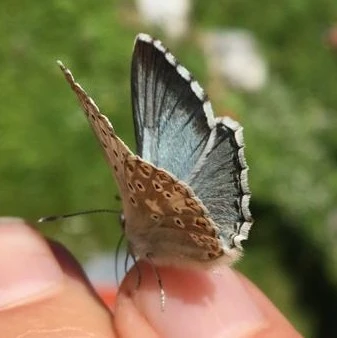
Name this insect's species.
Lysandra coridon
